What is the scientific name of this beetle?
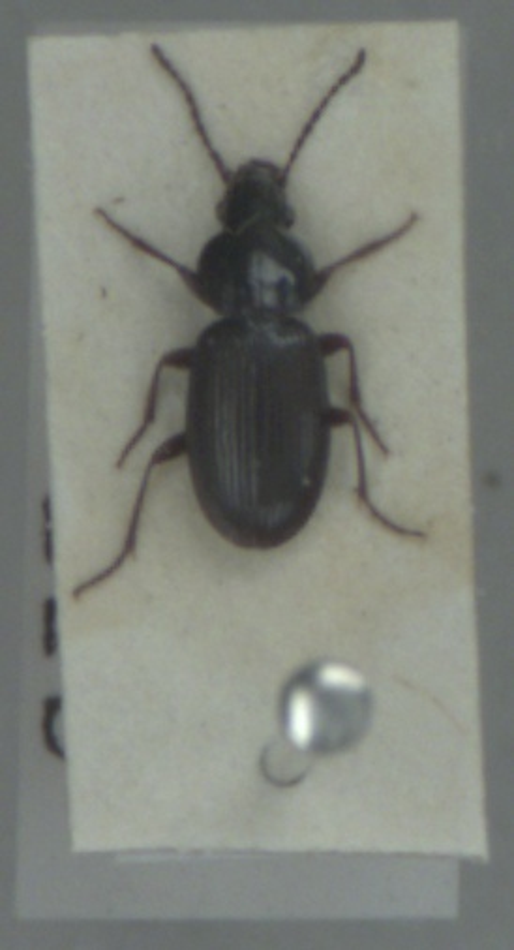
Pterostichus diligens
